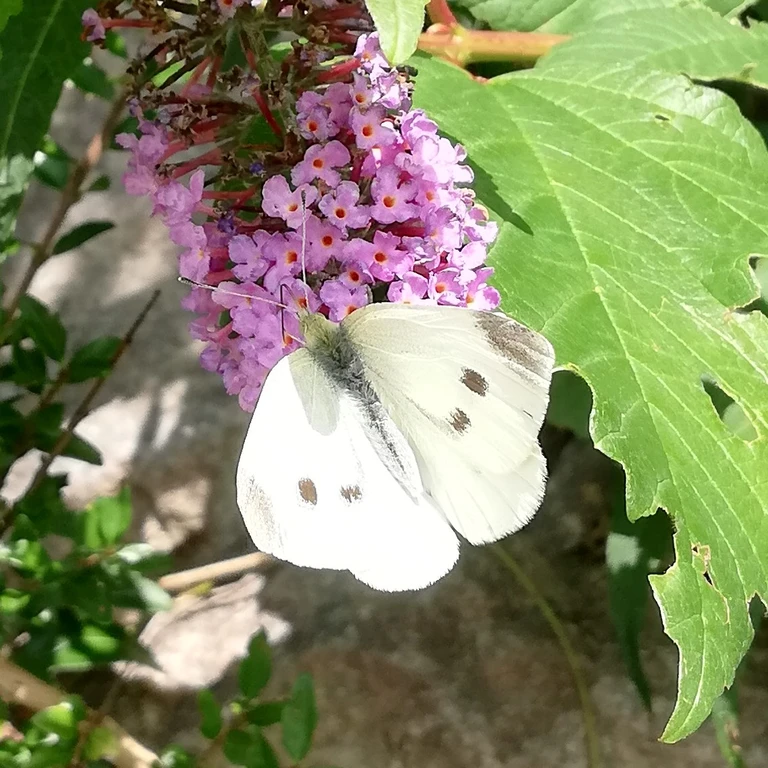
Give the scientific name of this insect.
Pieris rapae
